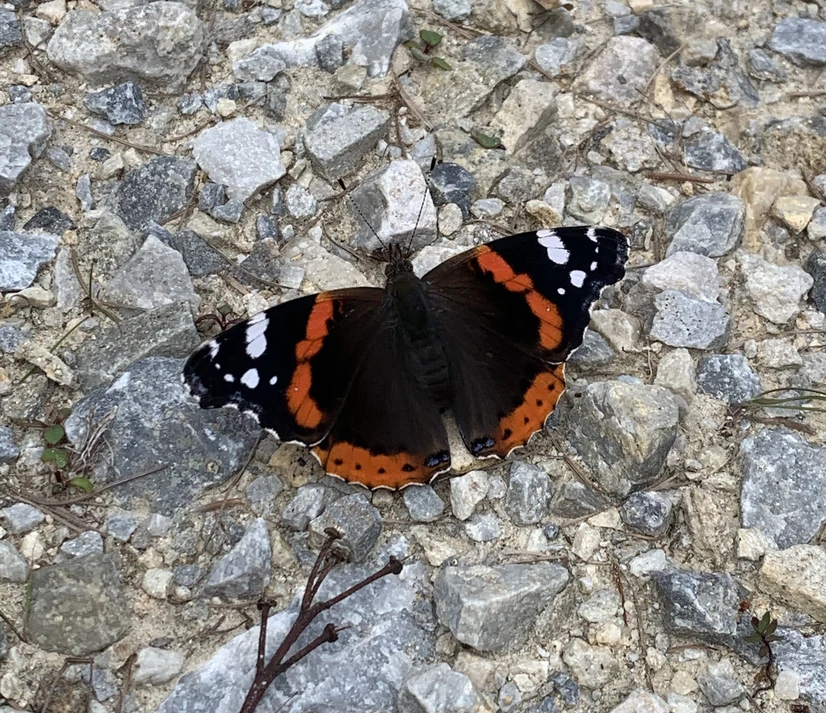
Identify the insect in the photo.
Vanessa atalanta
